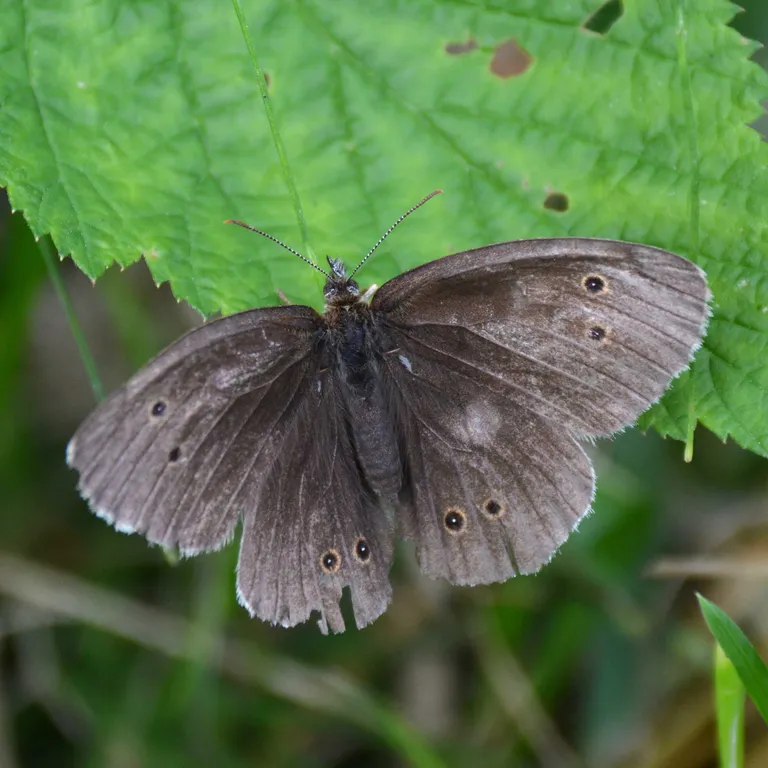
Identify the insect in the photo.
Aphantopus hyperantus
